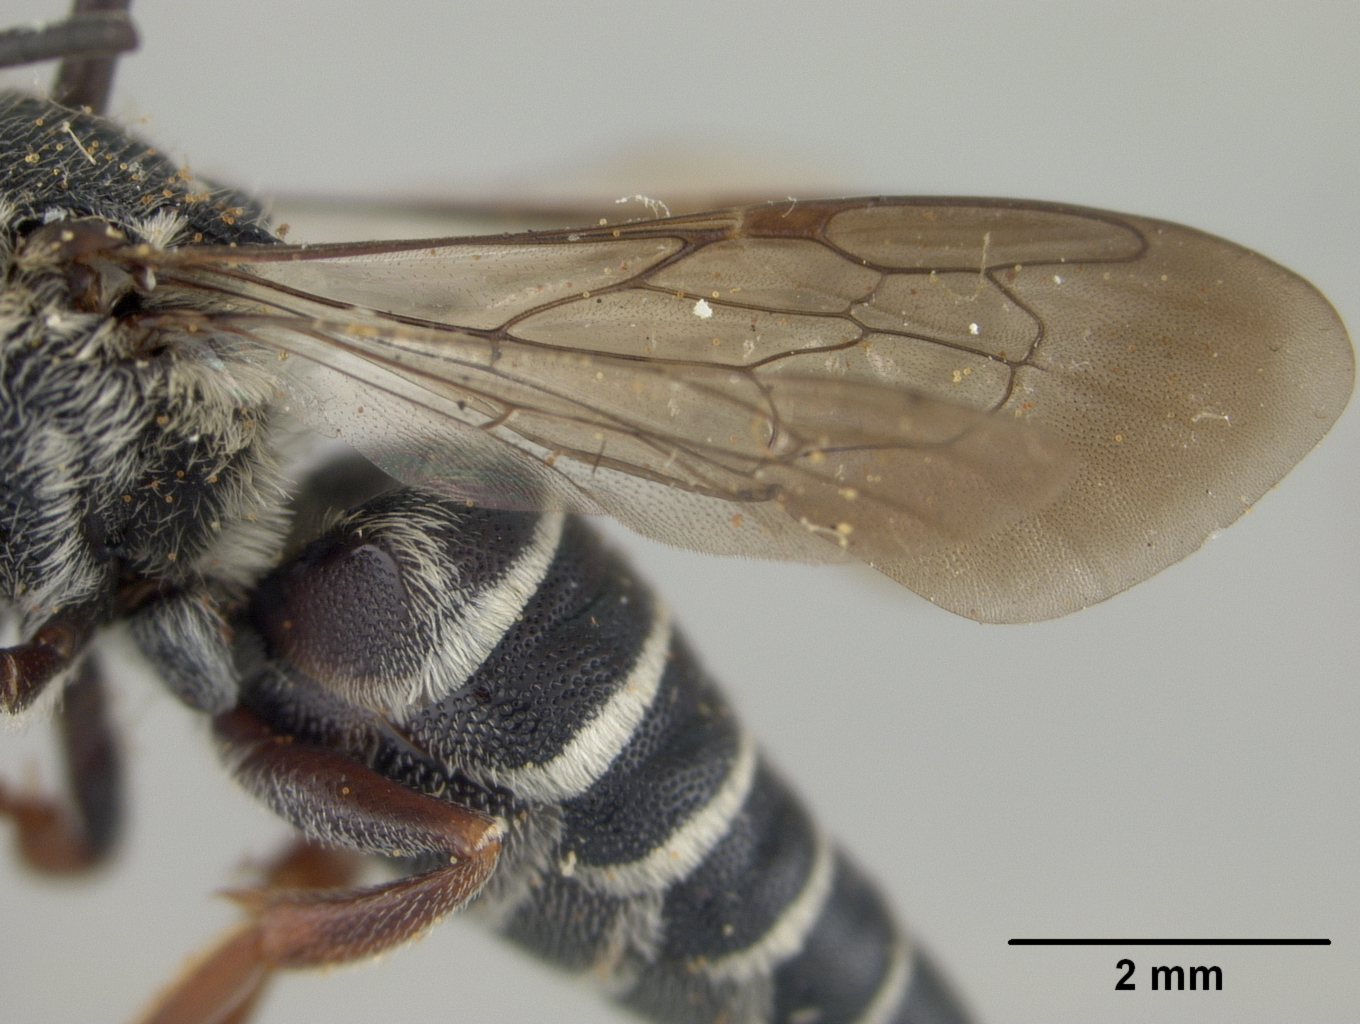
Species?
Coelioxys banksi
